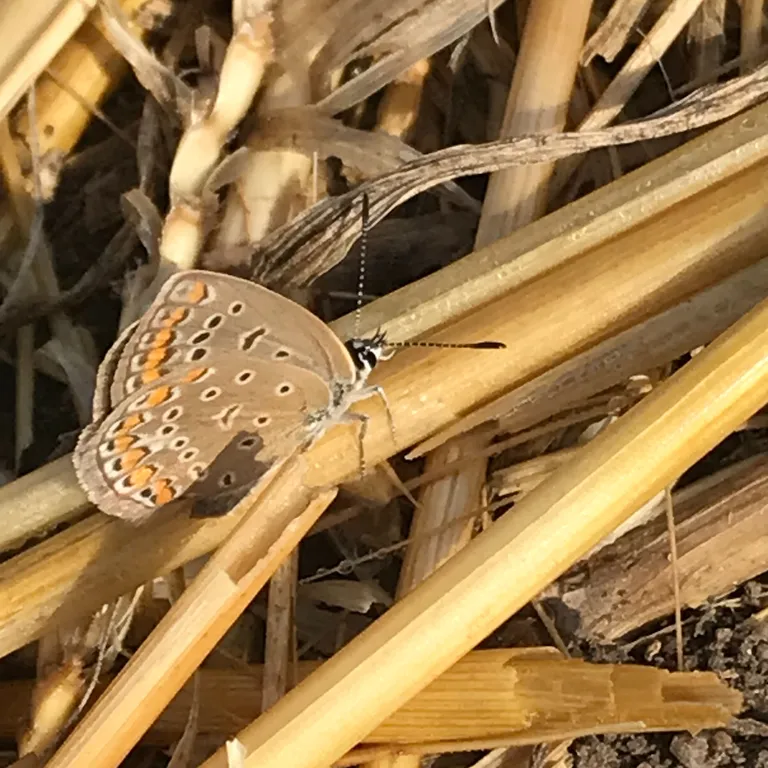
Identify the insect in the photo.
Polyommatus icarus
